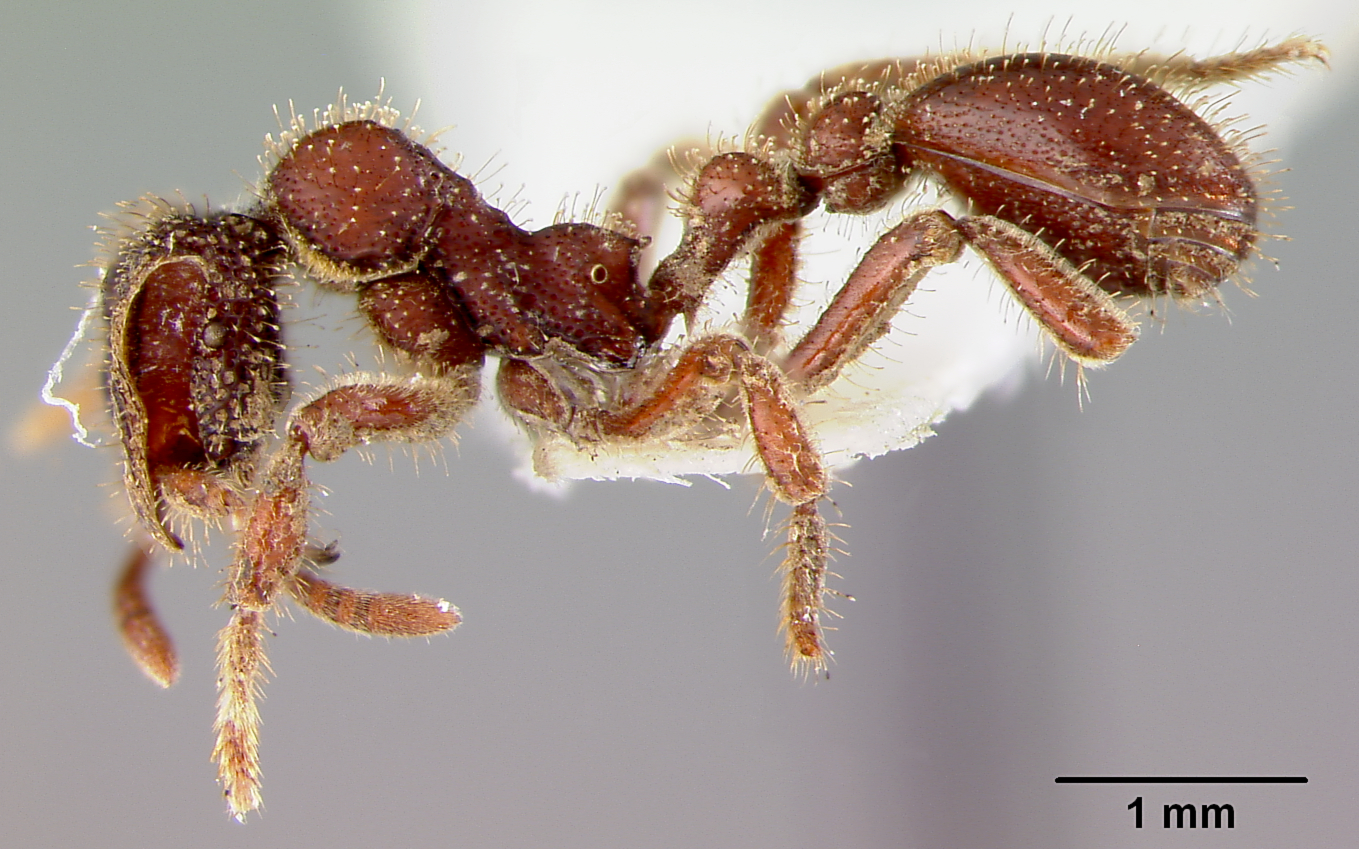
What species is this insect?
Stegomyrmex manni
